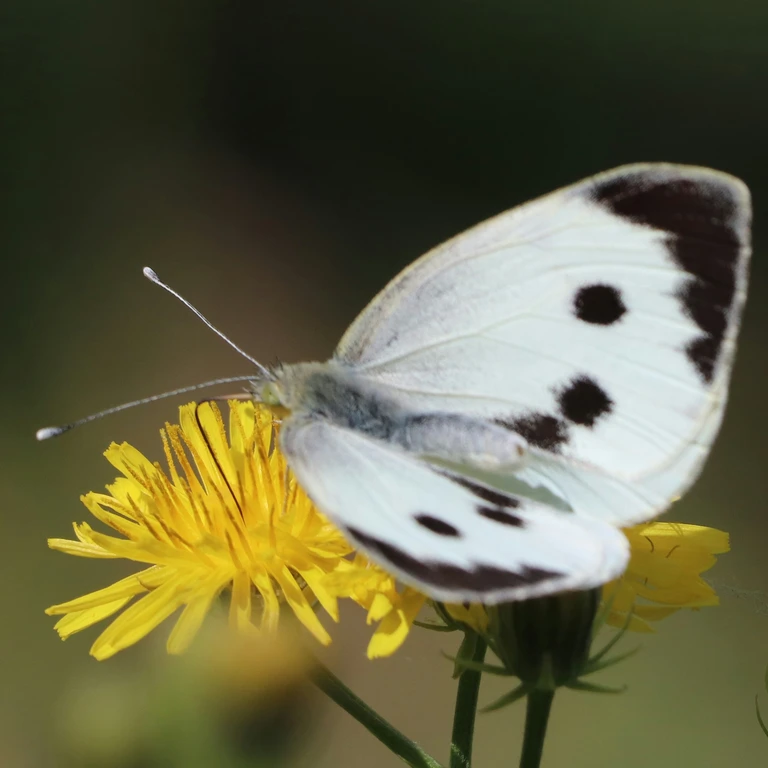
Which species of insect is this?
Pieris brassicae
